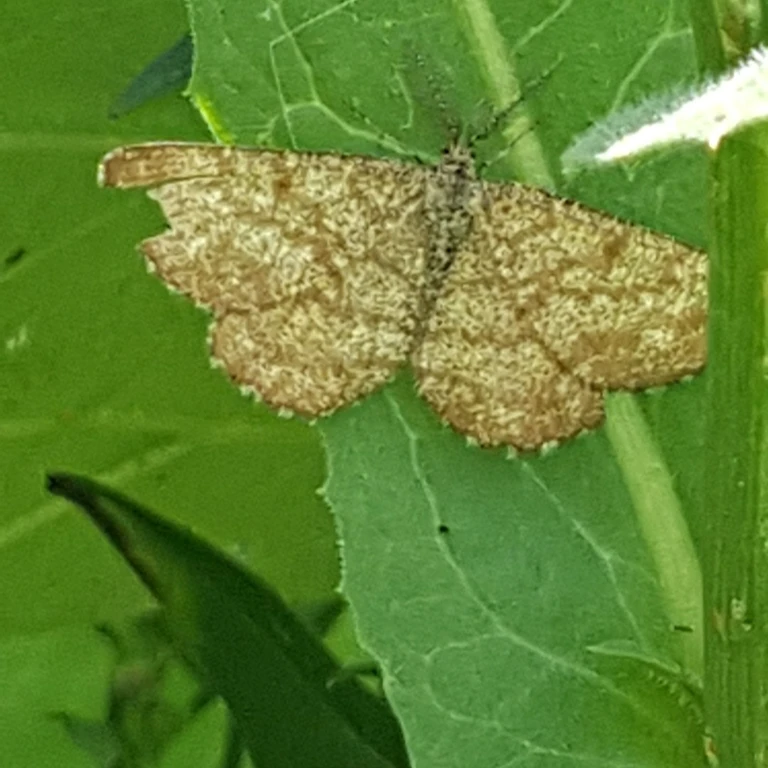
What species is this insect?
Ematurga atomaria
